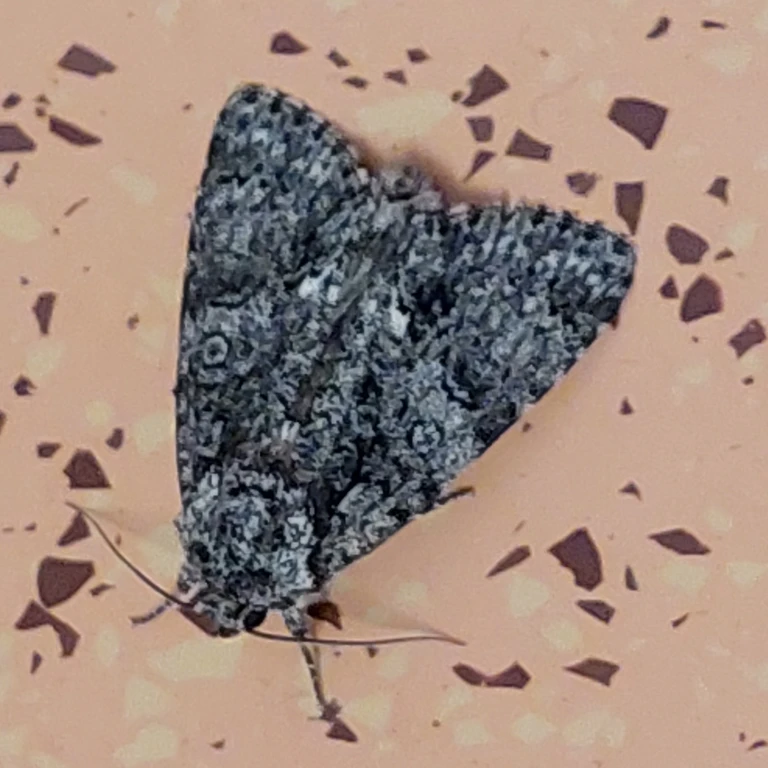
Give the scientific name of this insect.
Acronicta rumicis
